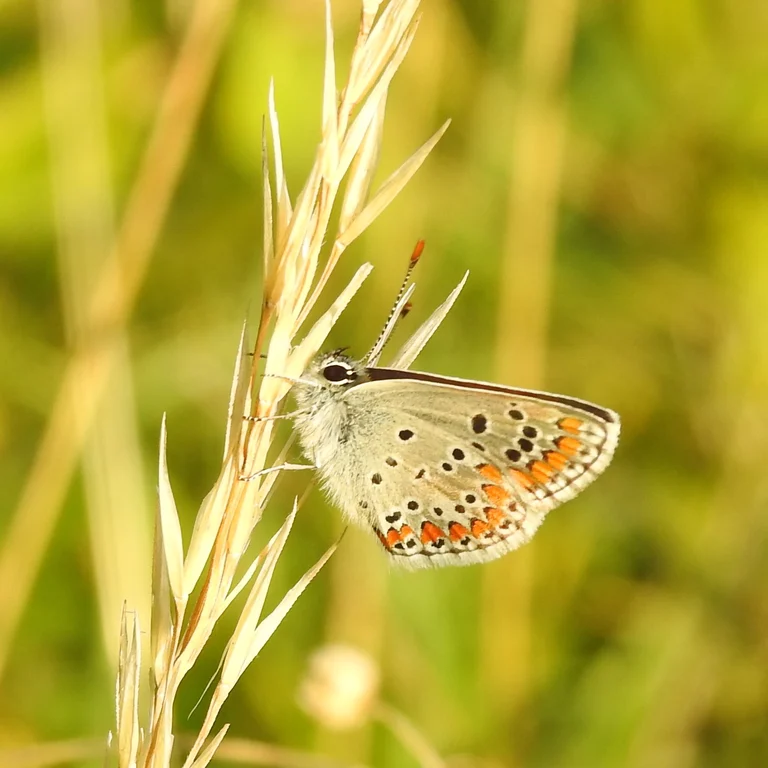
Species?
Aricia agestis/artaxerxes
